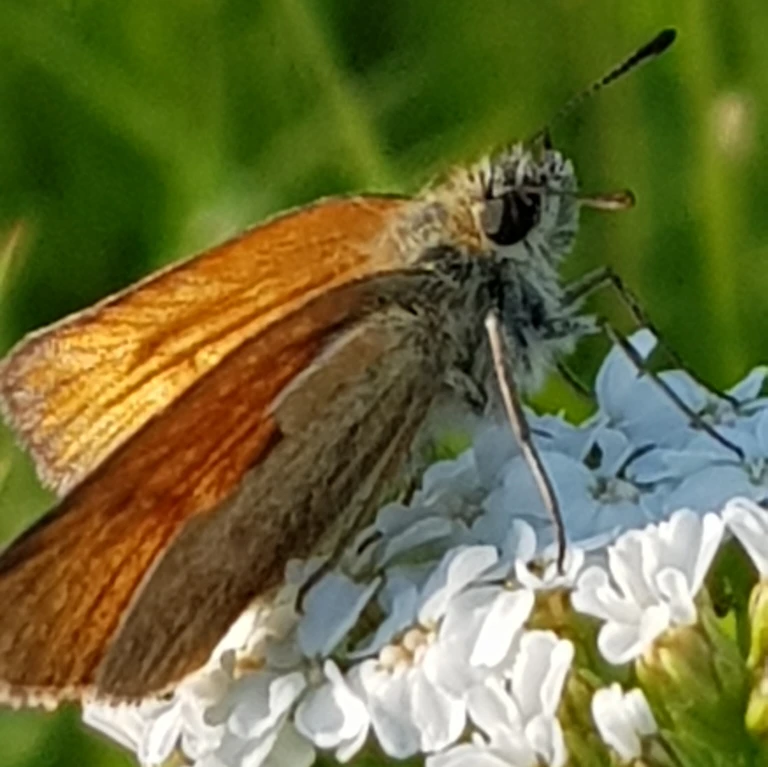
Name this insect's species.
Thymelicus lineola
